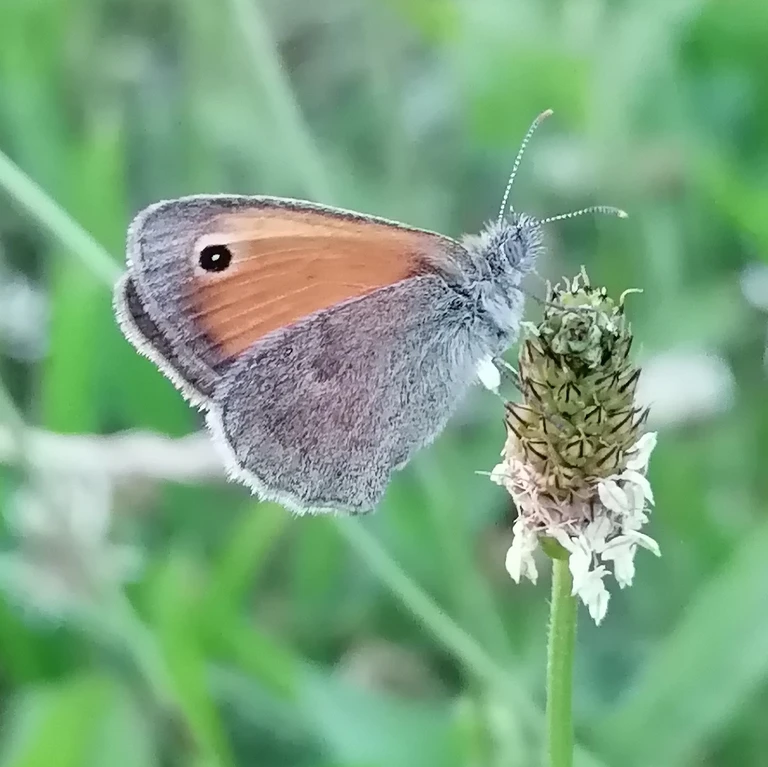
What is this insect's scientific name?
Coenonympha pamphilus
